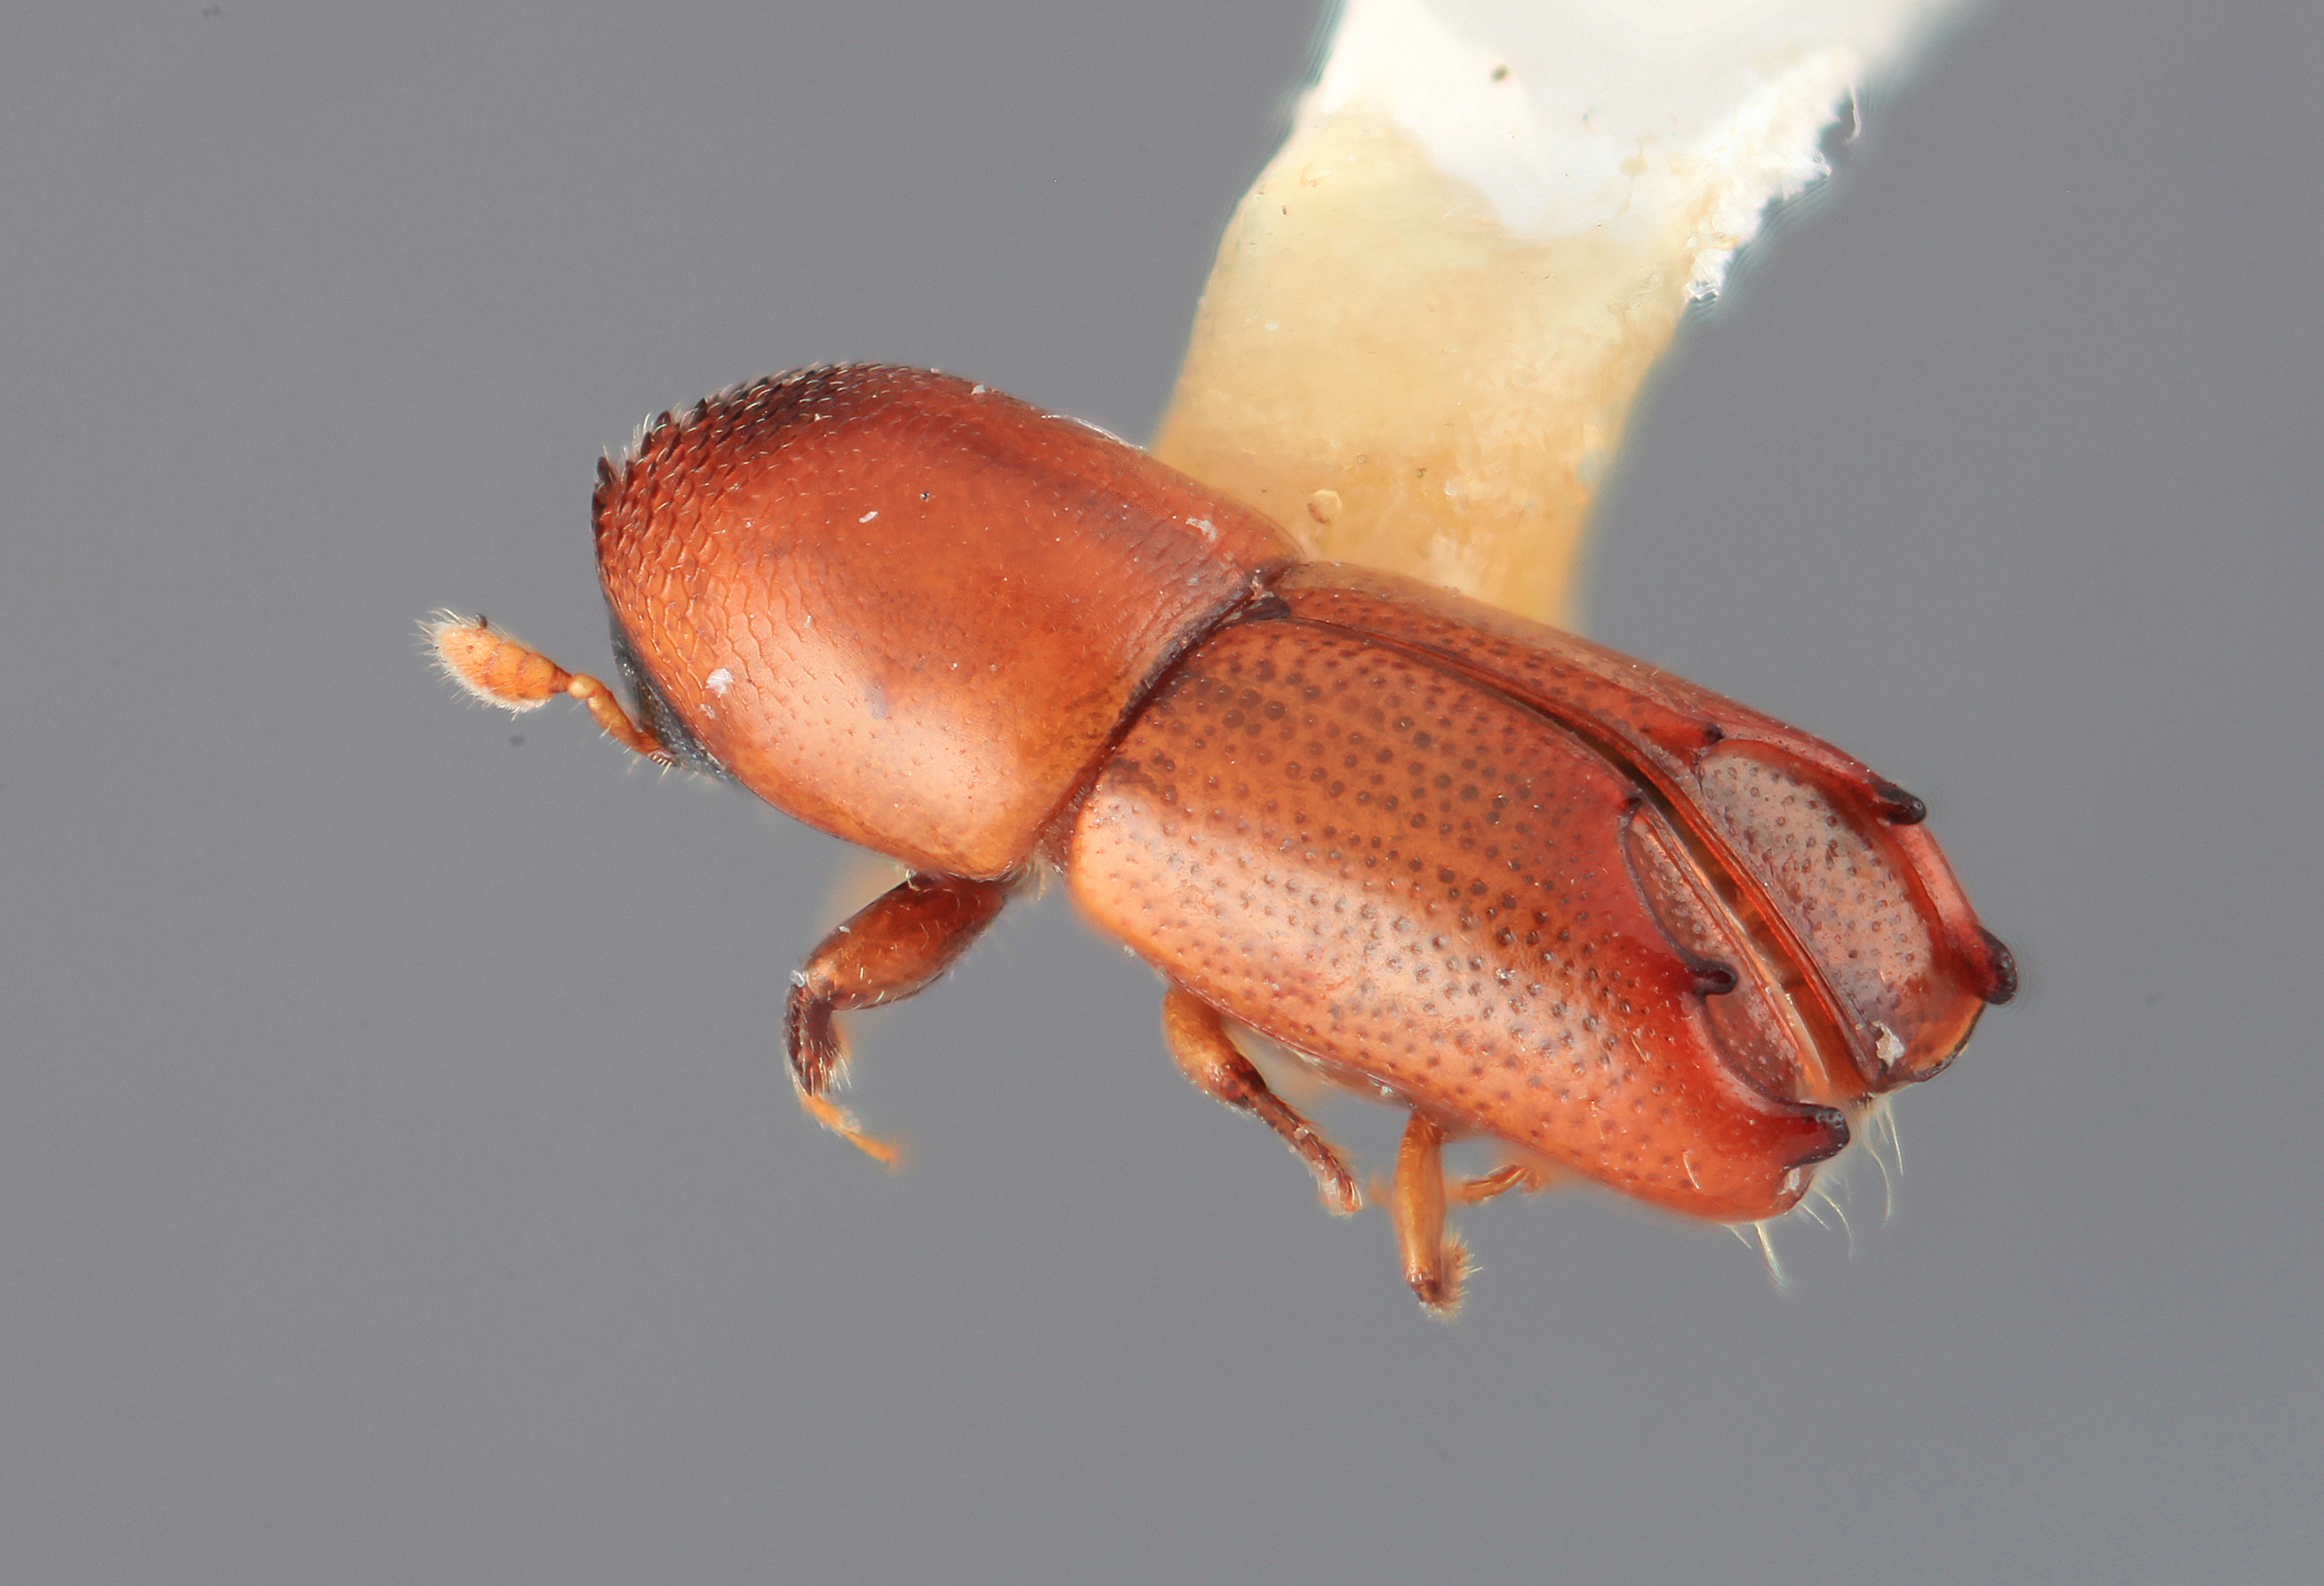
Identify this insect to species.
Tricolus saundersi
